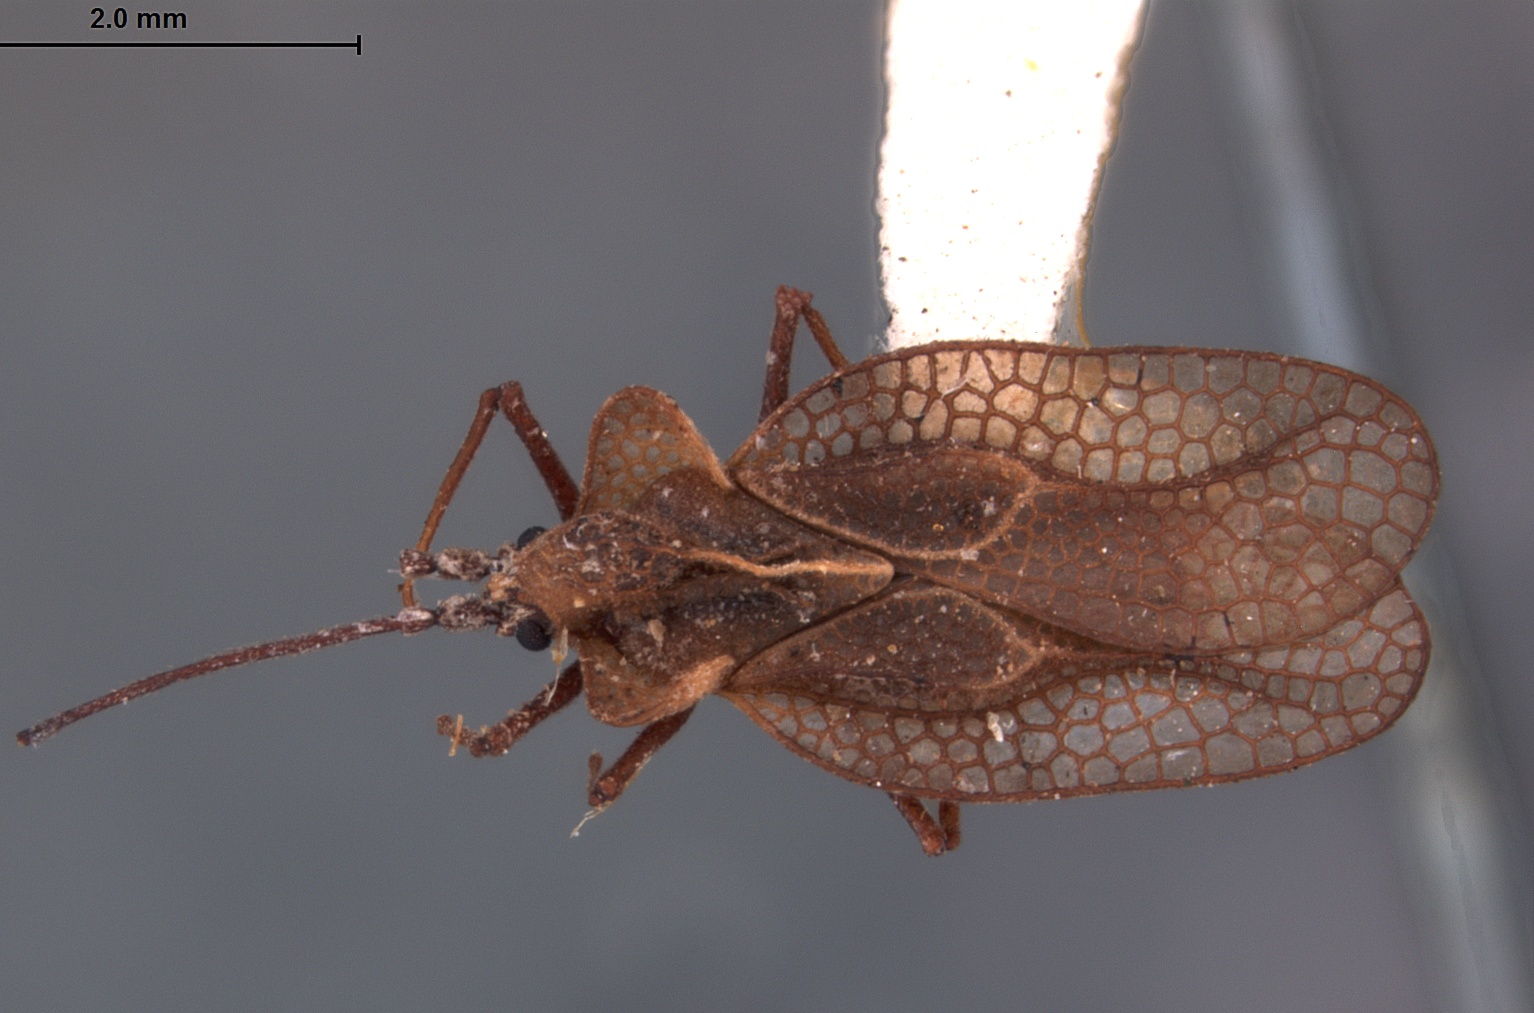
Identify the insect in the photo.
Pachycysta schildi
